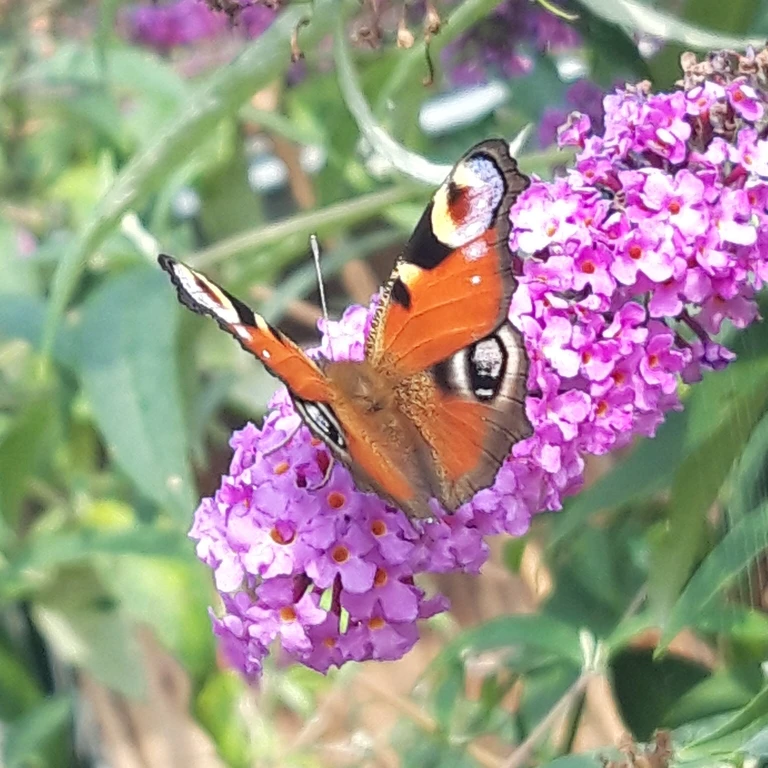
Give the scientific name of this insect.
Aglais io
